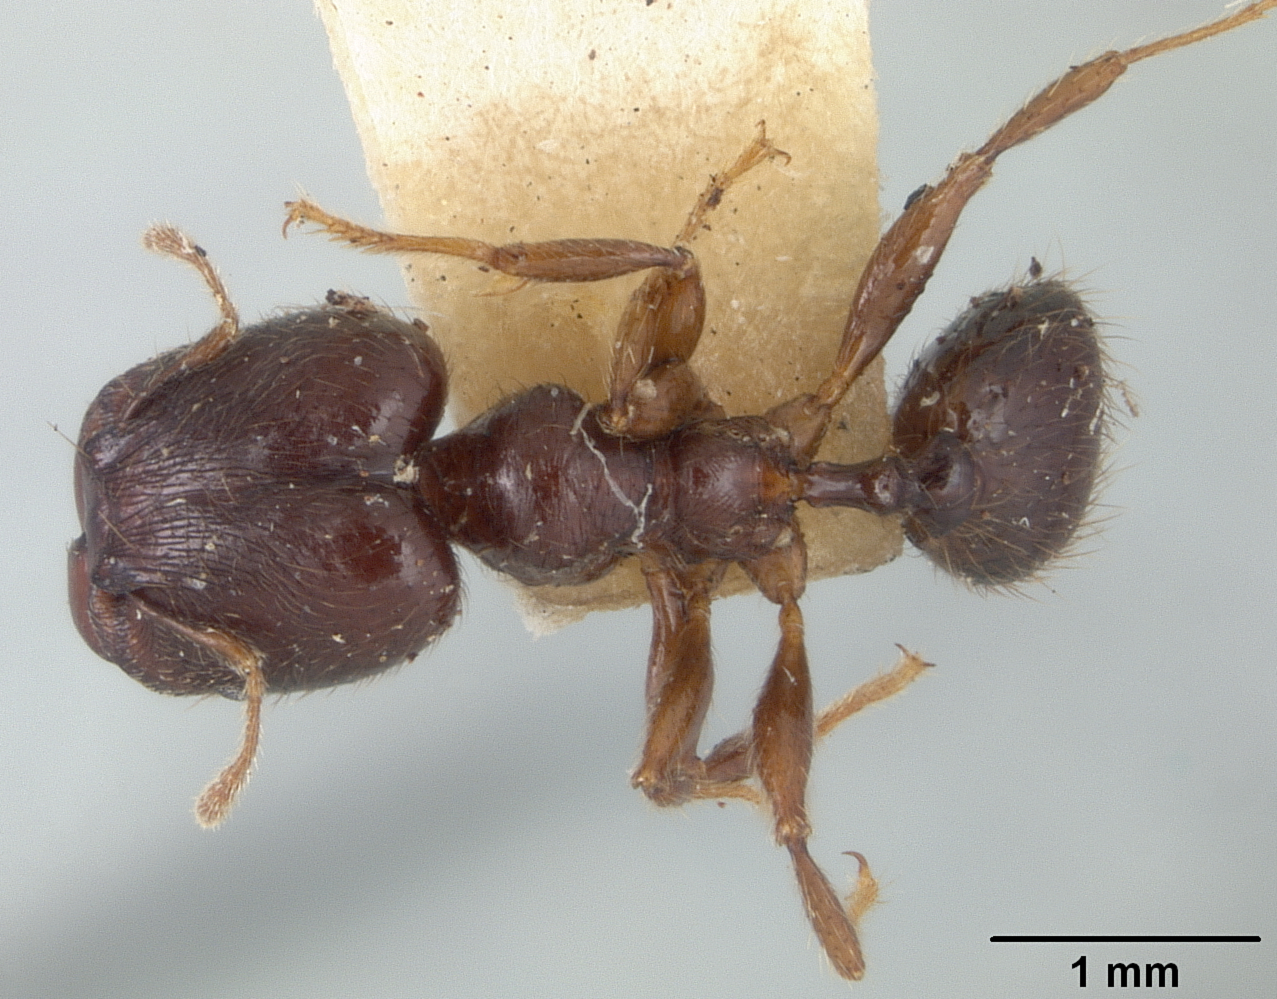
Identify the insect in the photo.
Pheidole walkeri
